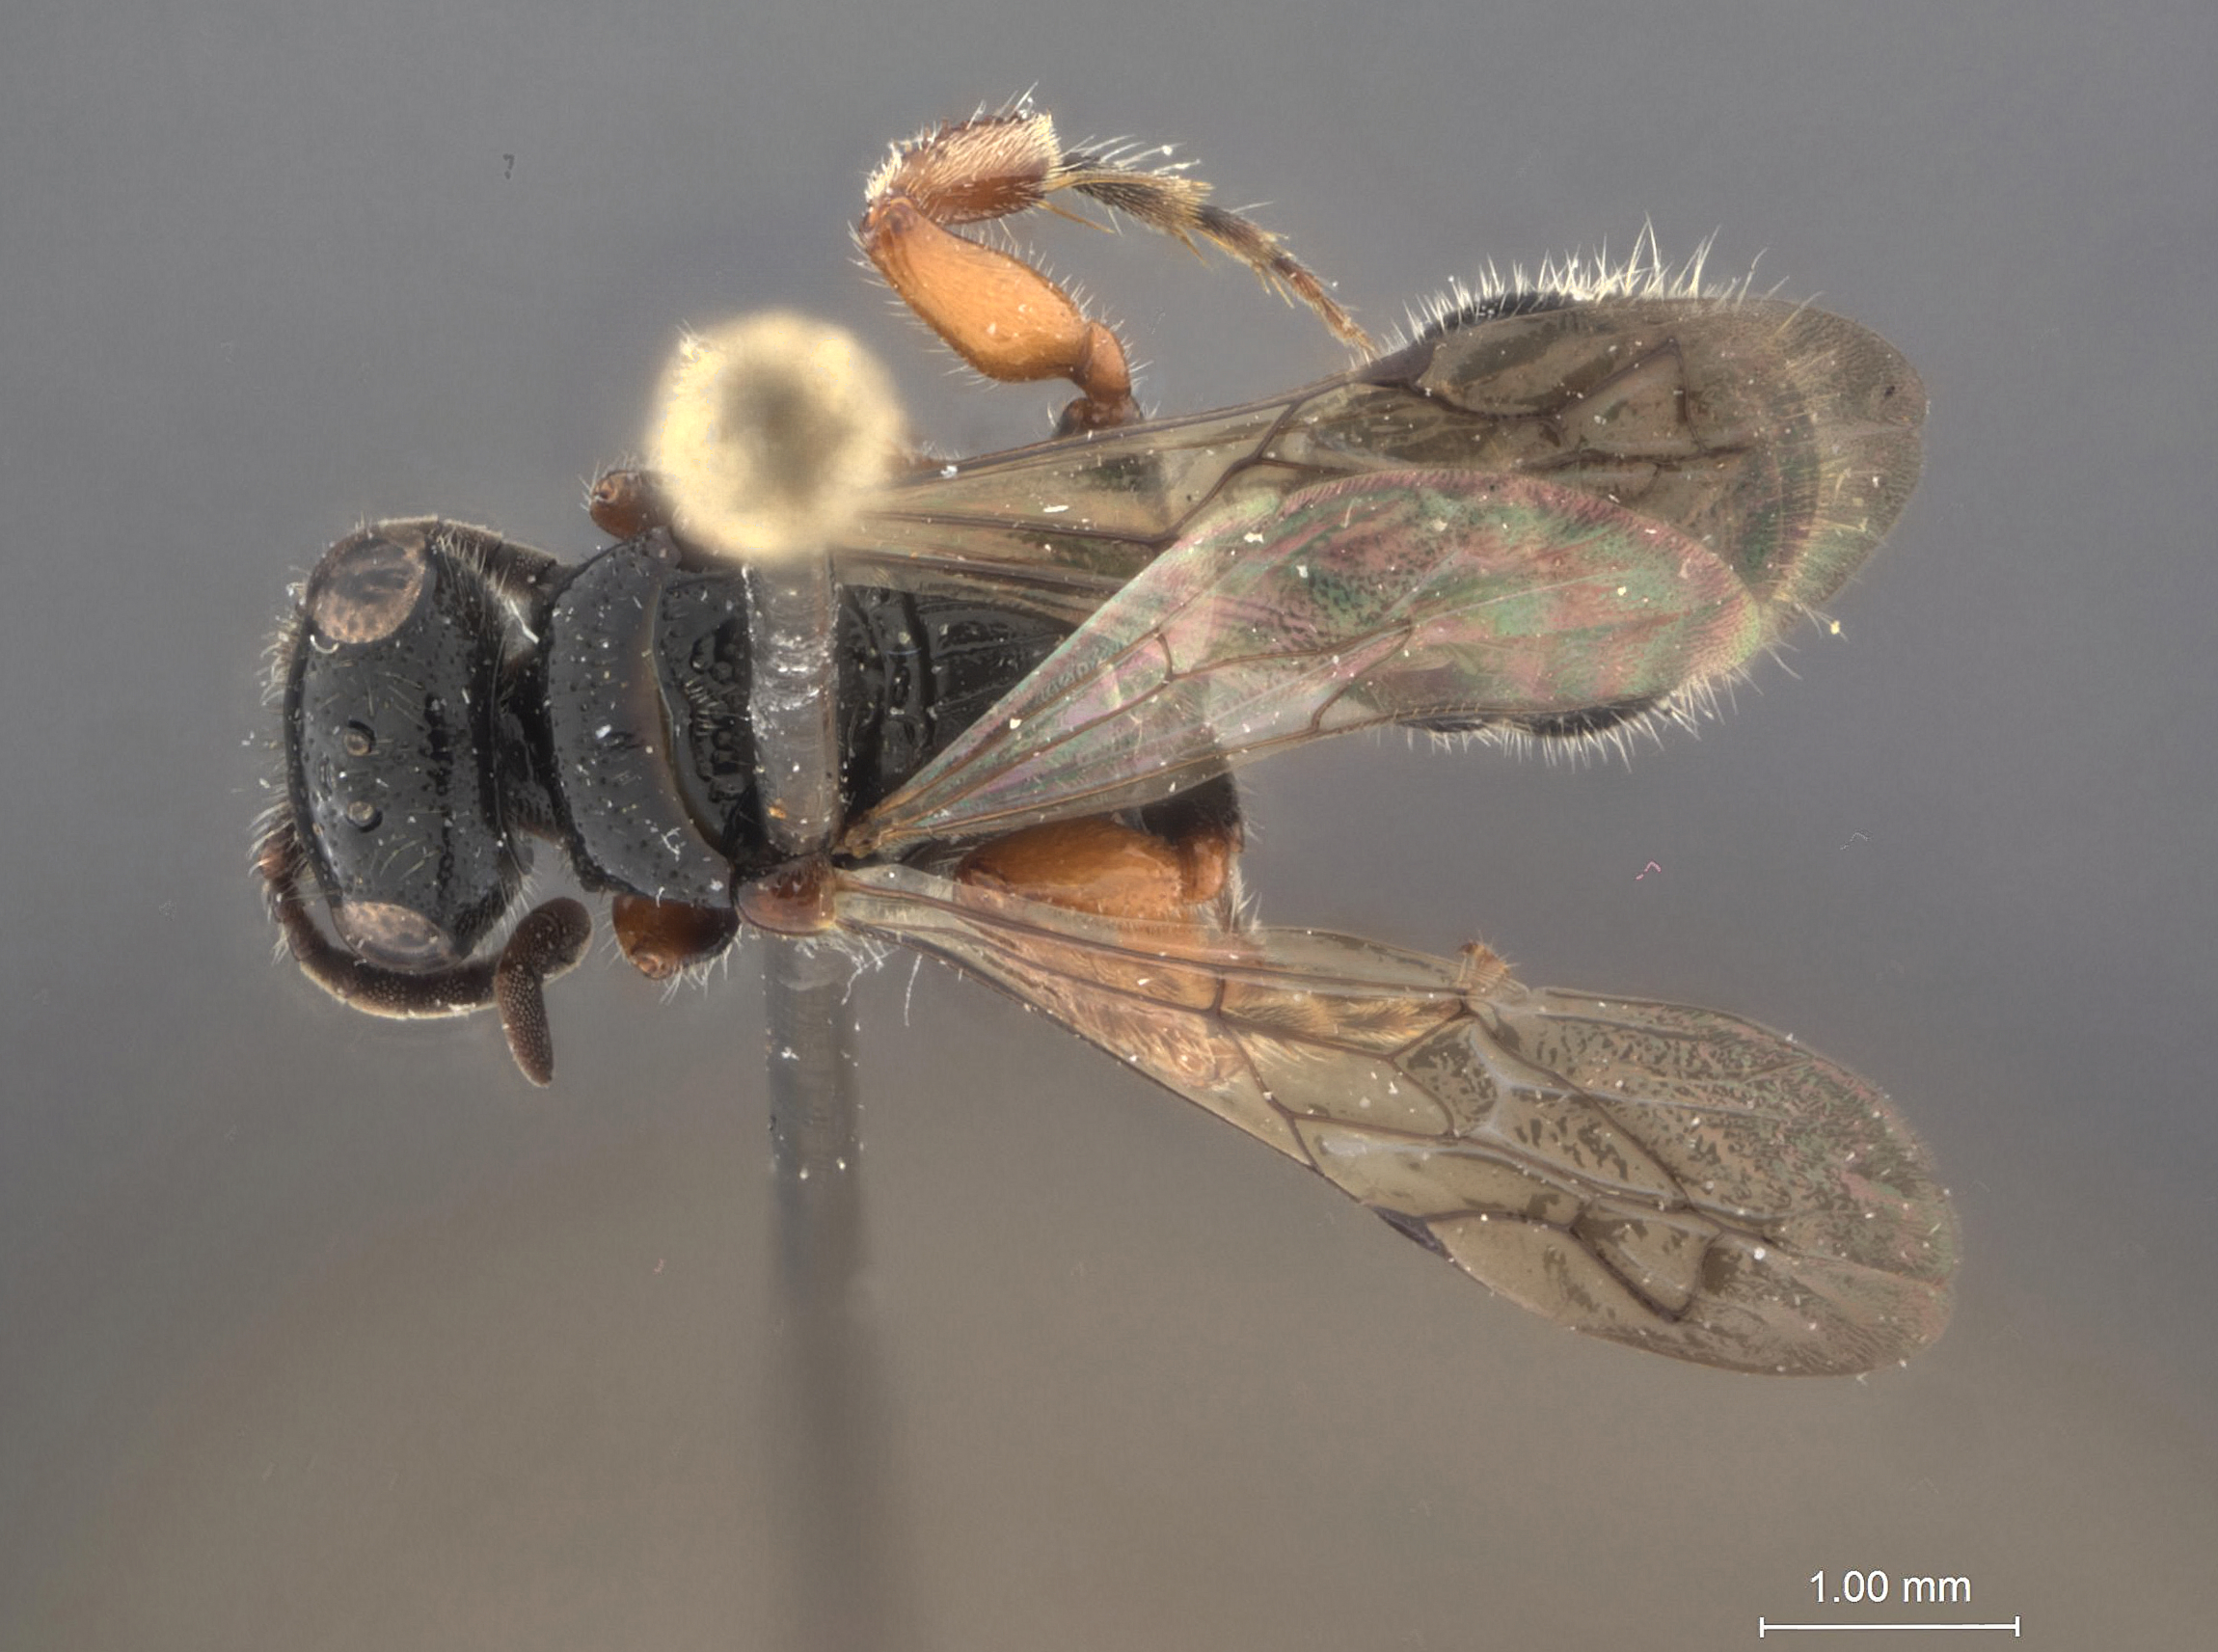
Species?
Tiphia weismani
